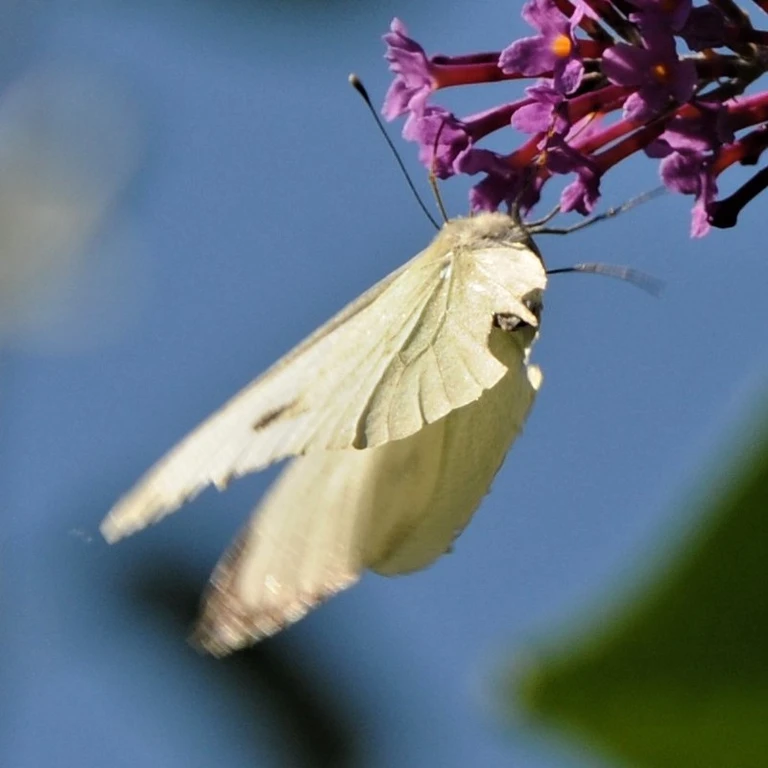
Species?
Pieris brassicae
